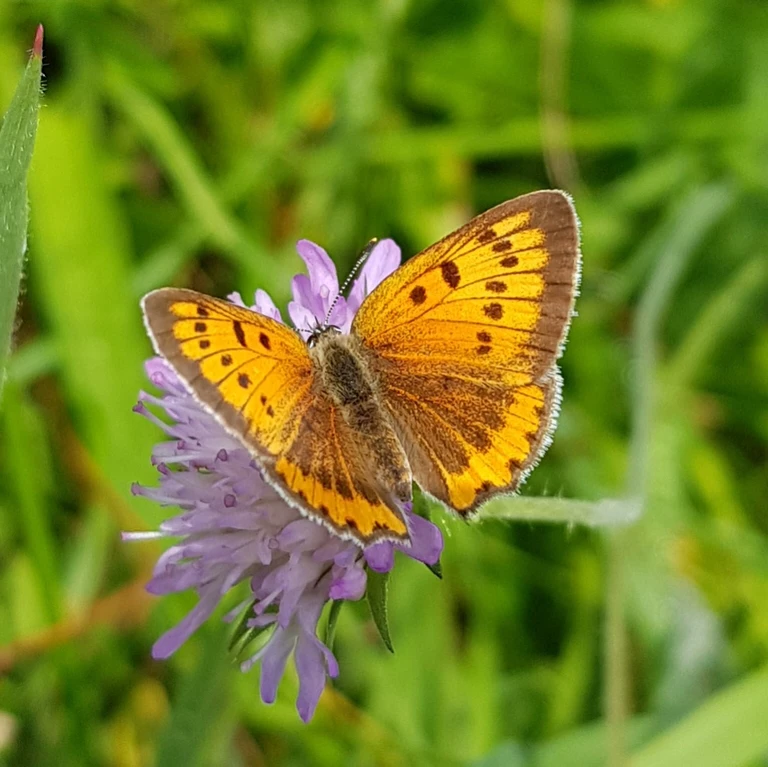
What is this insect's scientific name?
Lycaena dispar
